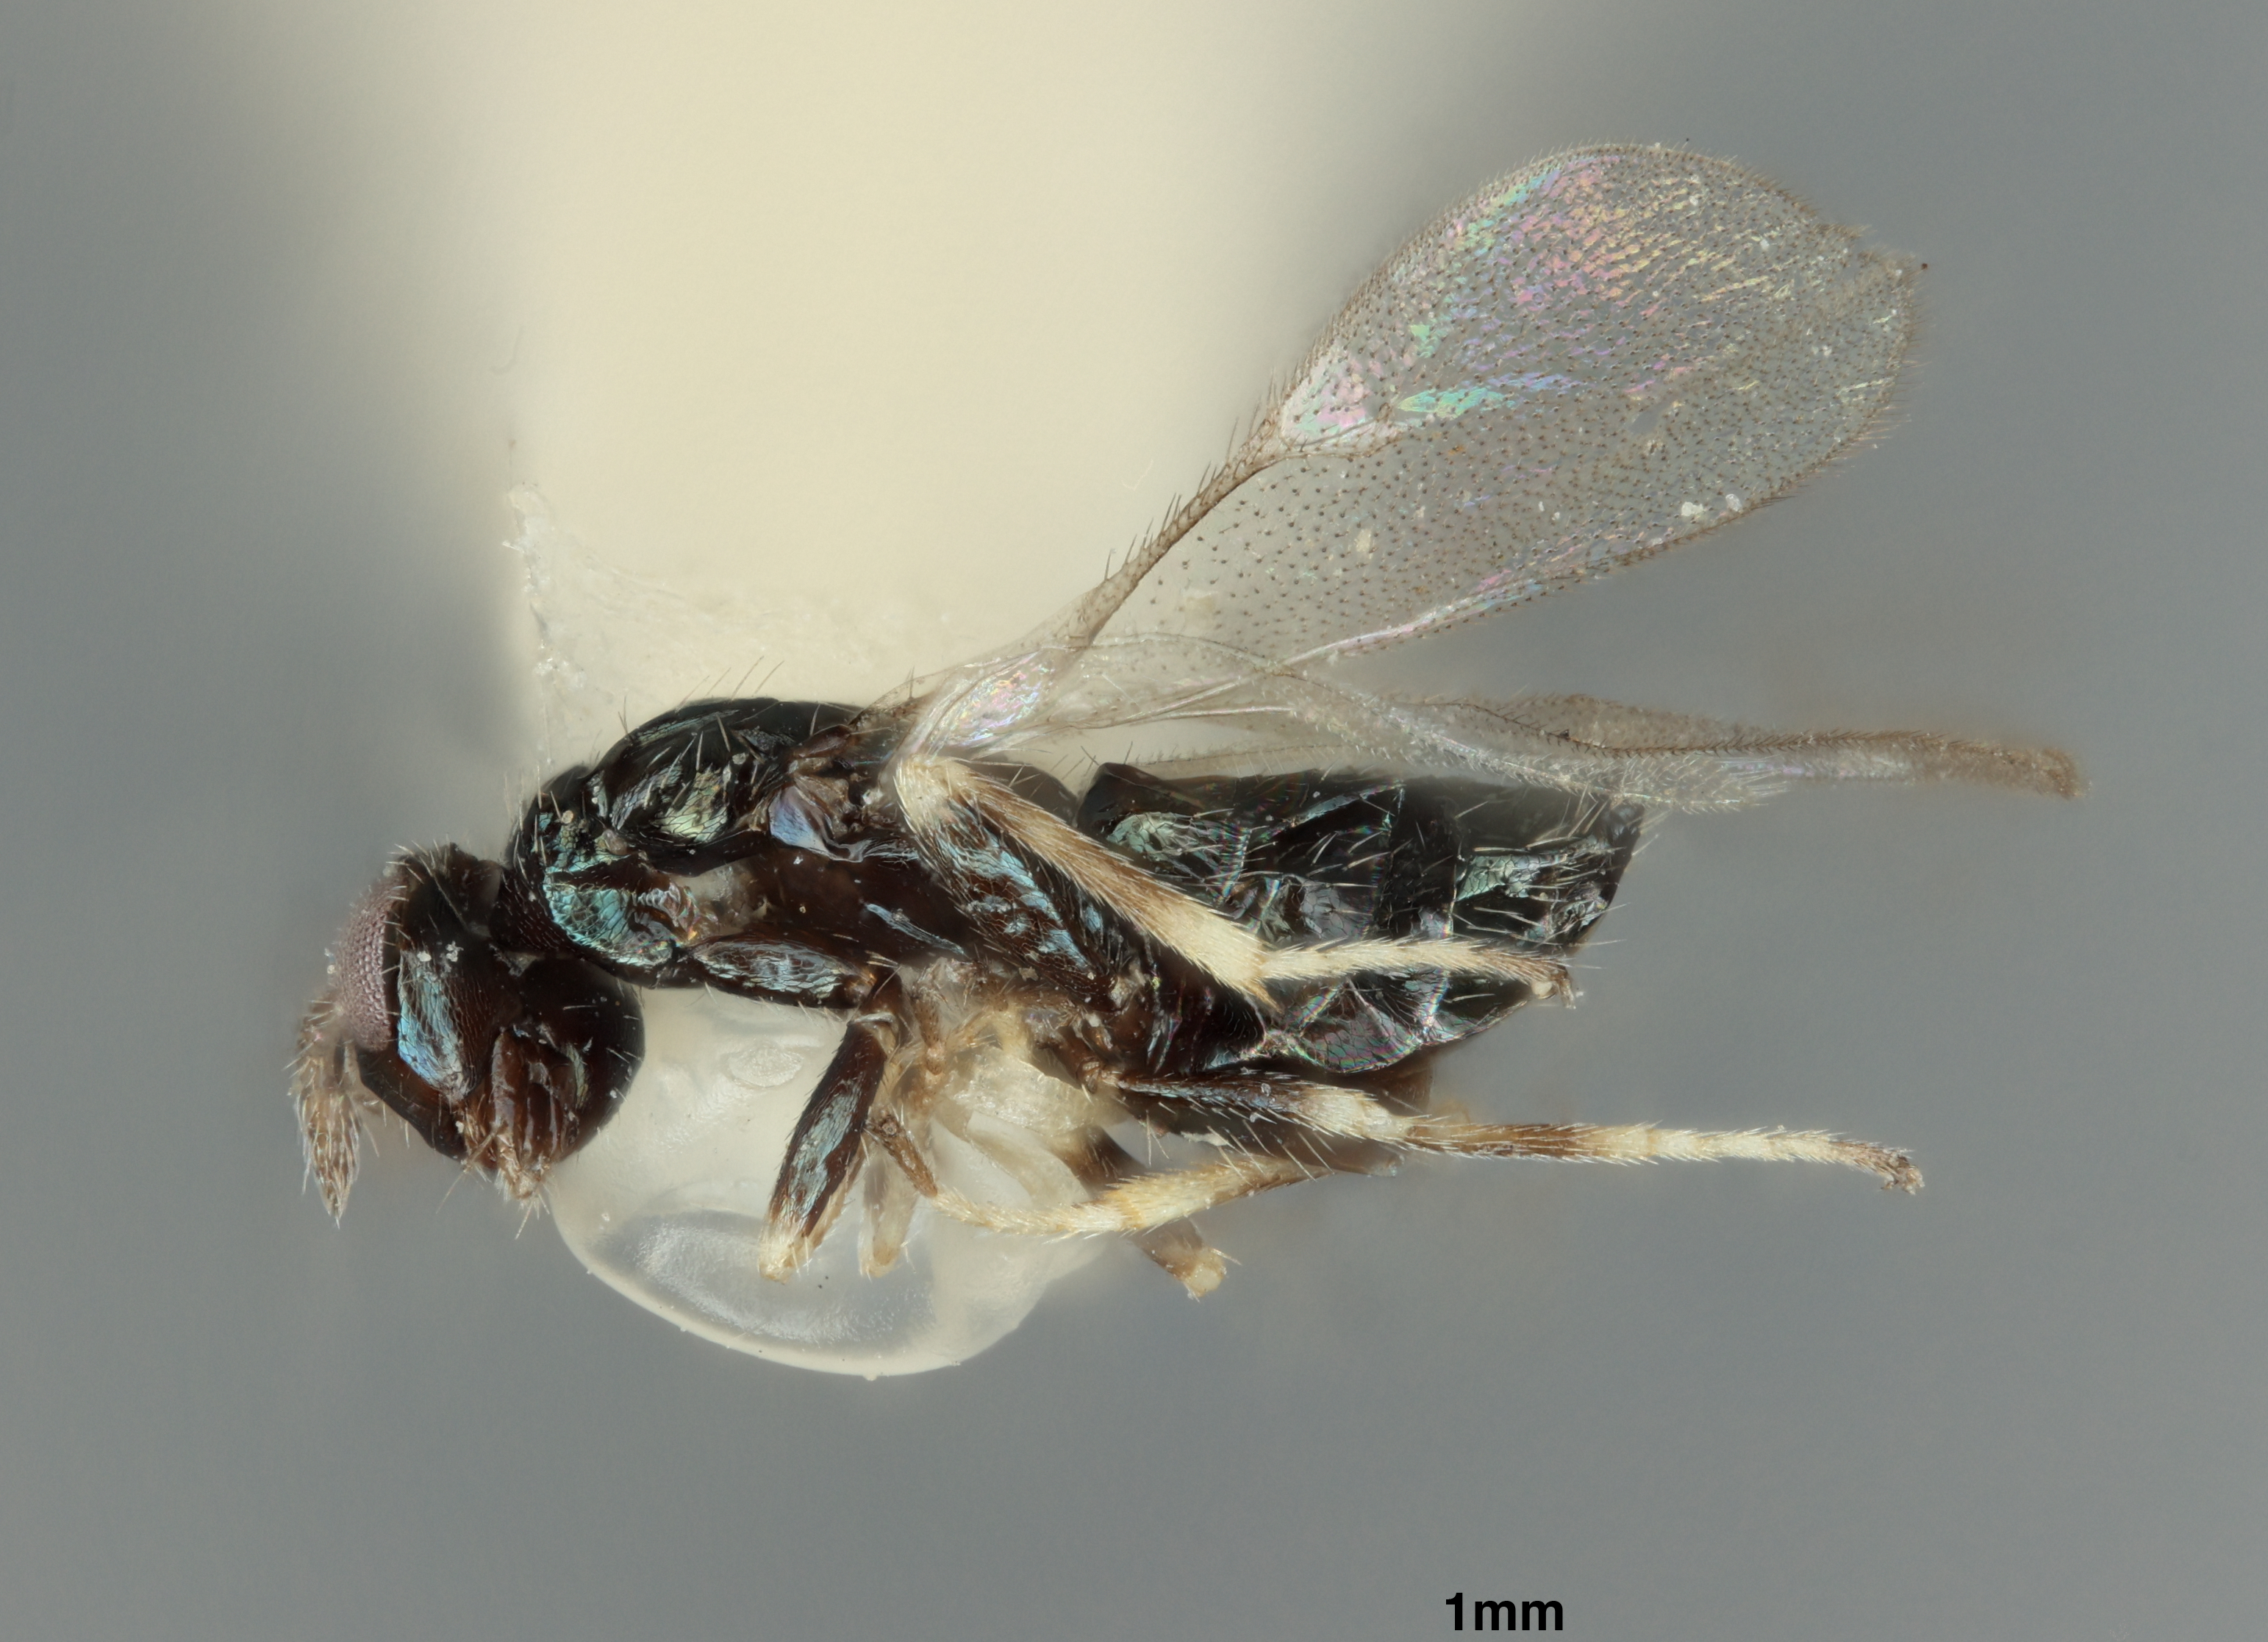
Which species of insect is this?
Tetrastichus cecidophagus
